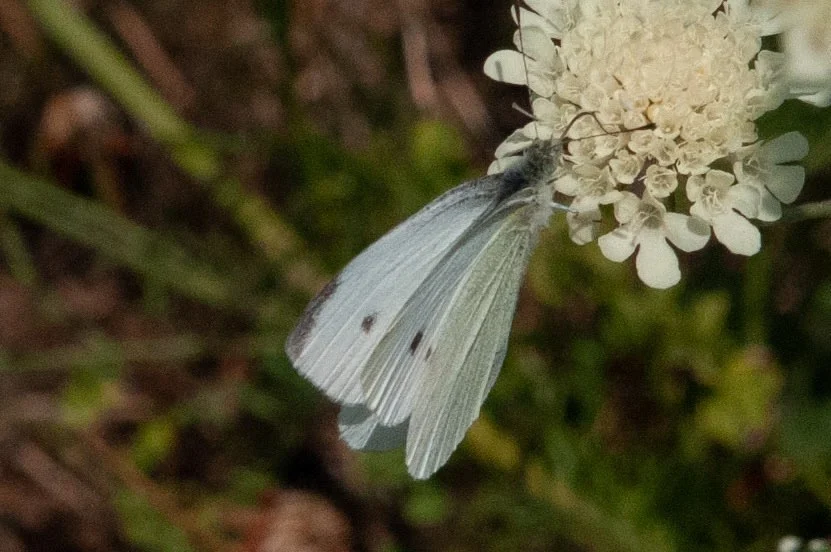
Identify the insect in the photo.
Pieris rapae
